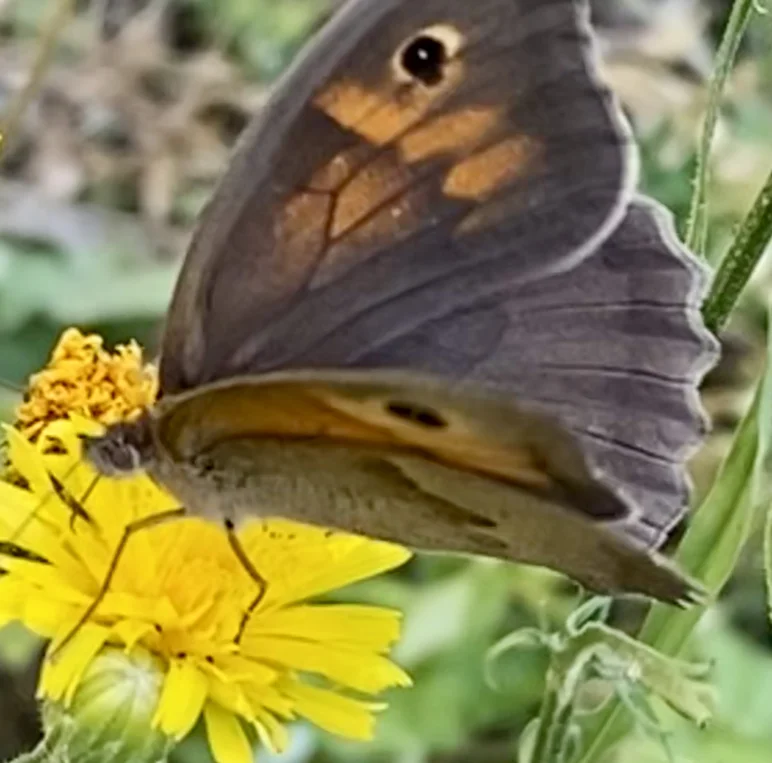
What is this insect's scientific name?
Maniola jurtina
